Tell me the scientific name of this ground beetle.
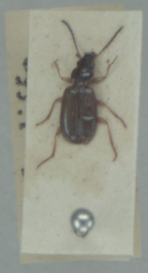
Bembidion deletum
